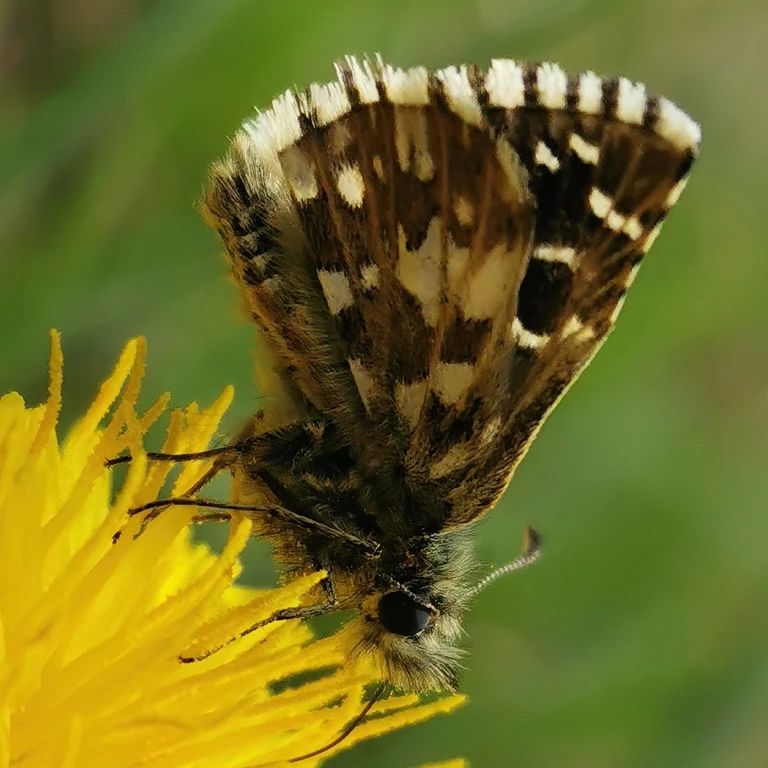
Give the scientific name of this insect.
Pyrgus malvae
